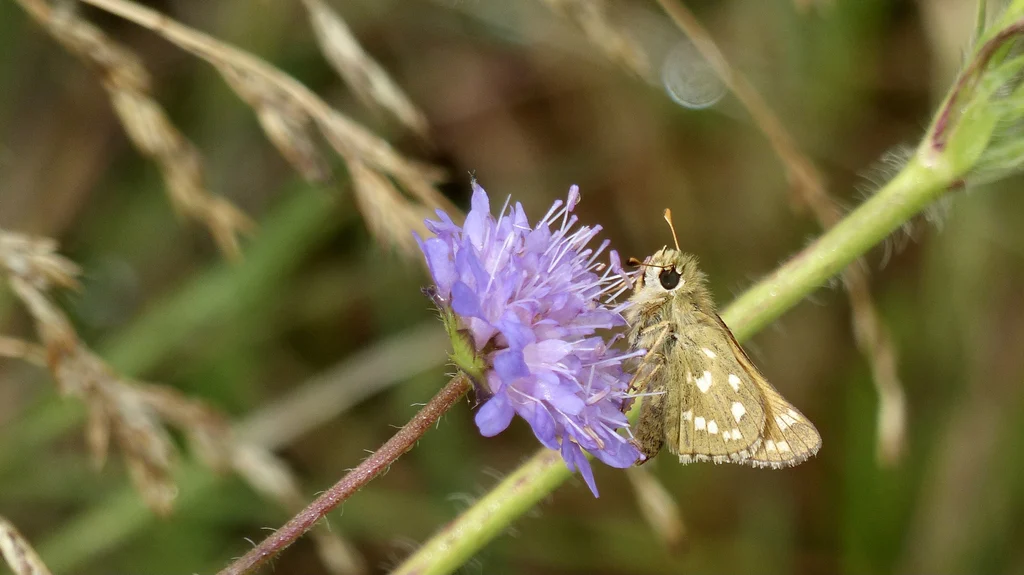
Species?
Hesperia comma
